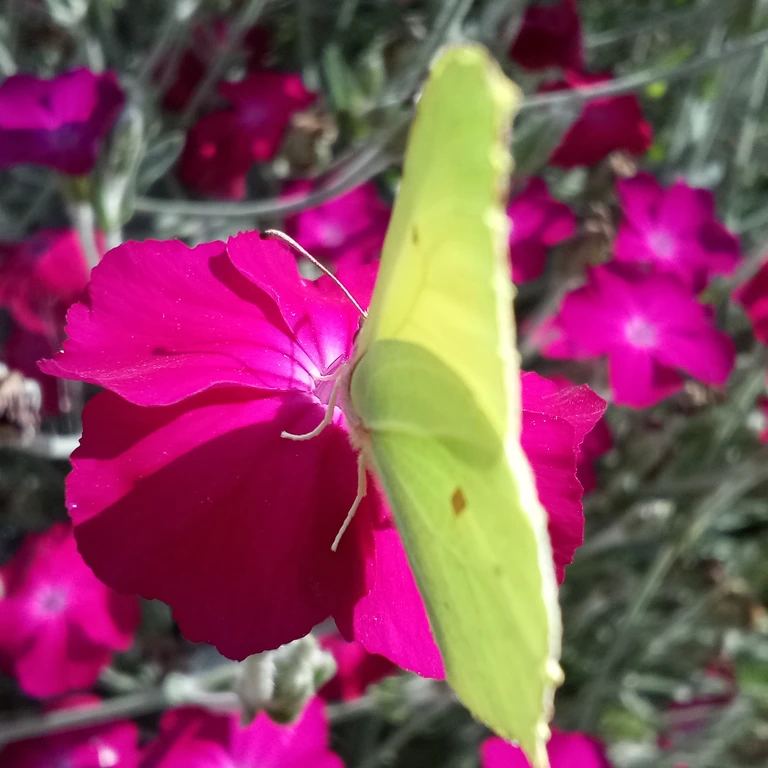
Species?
Gonepteryx rhamni
